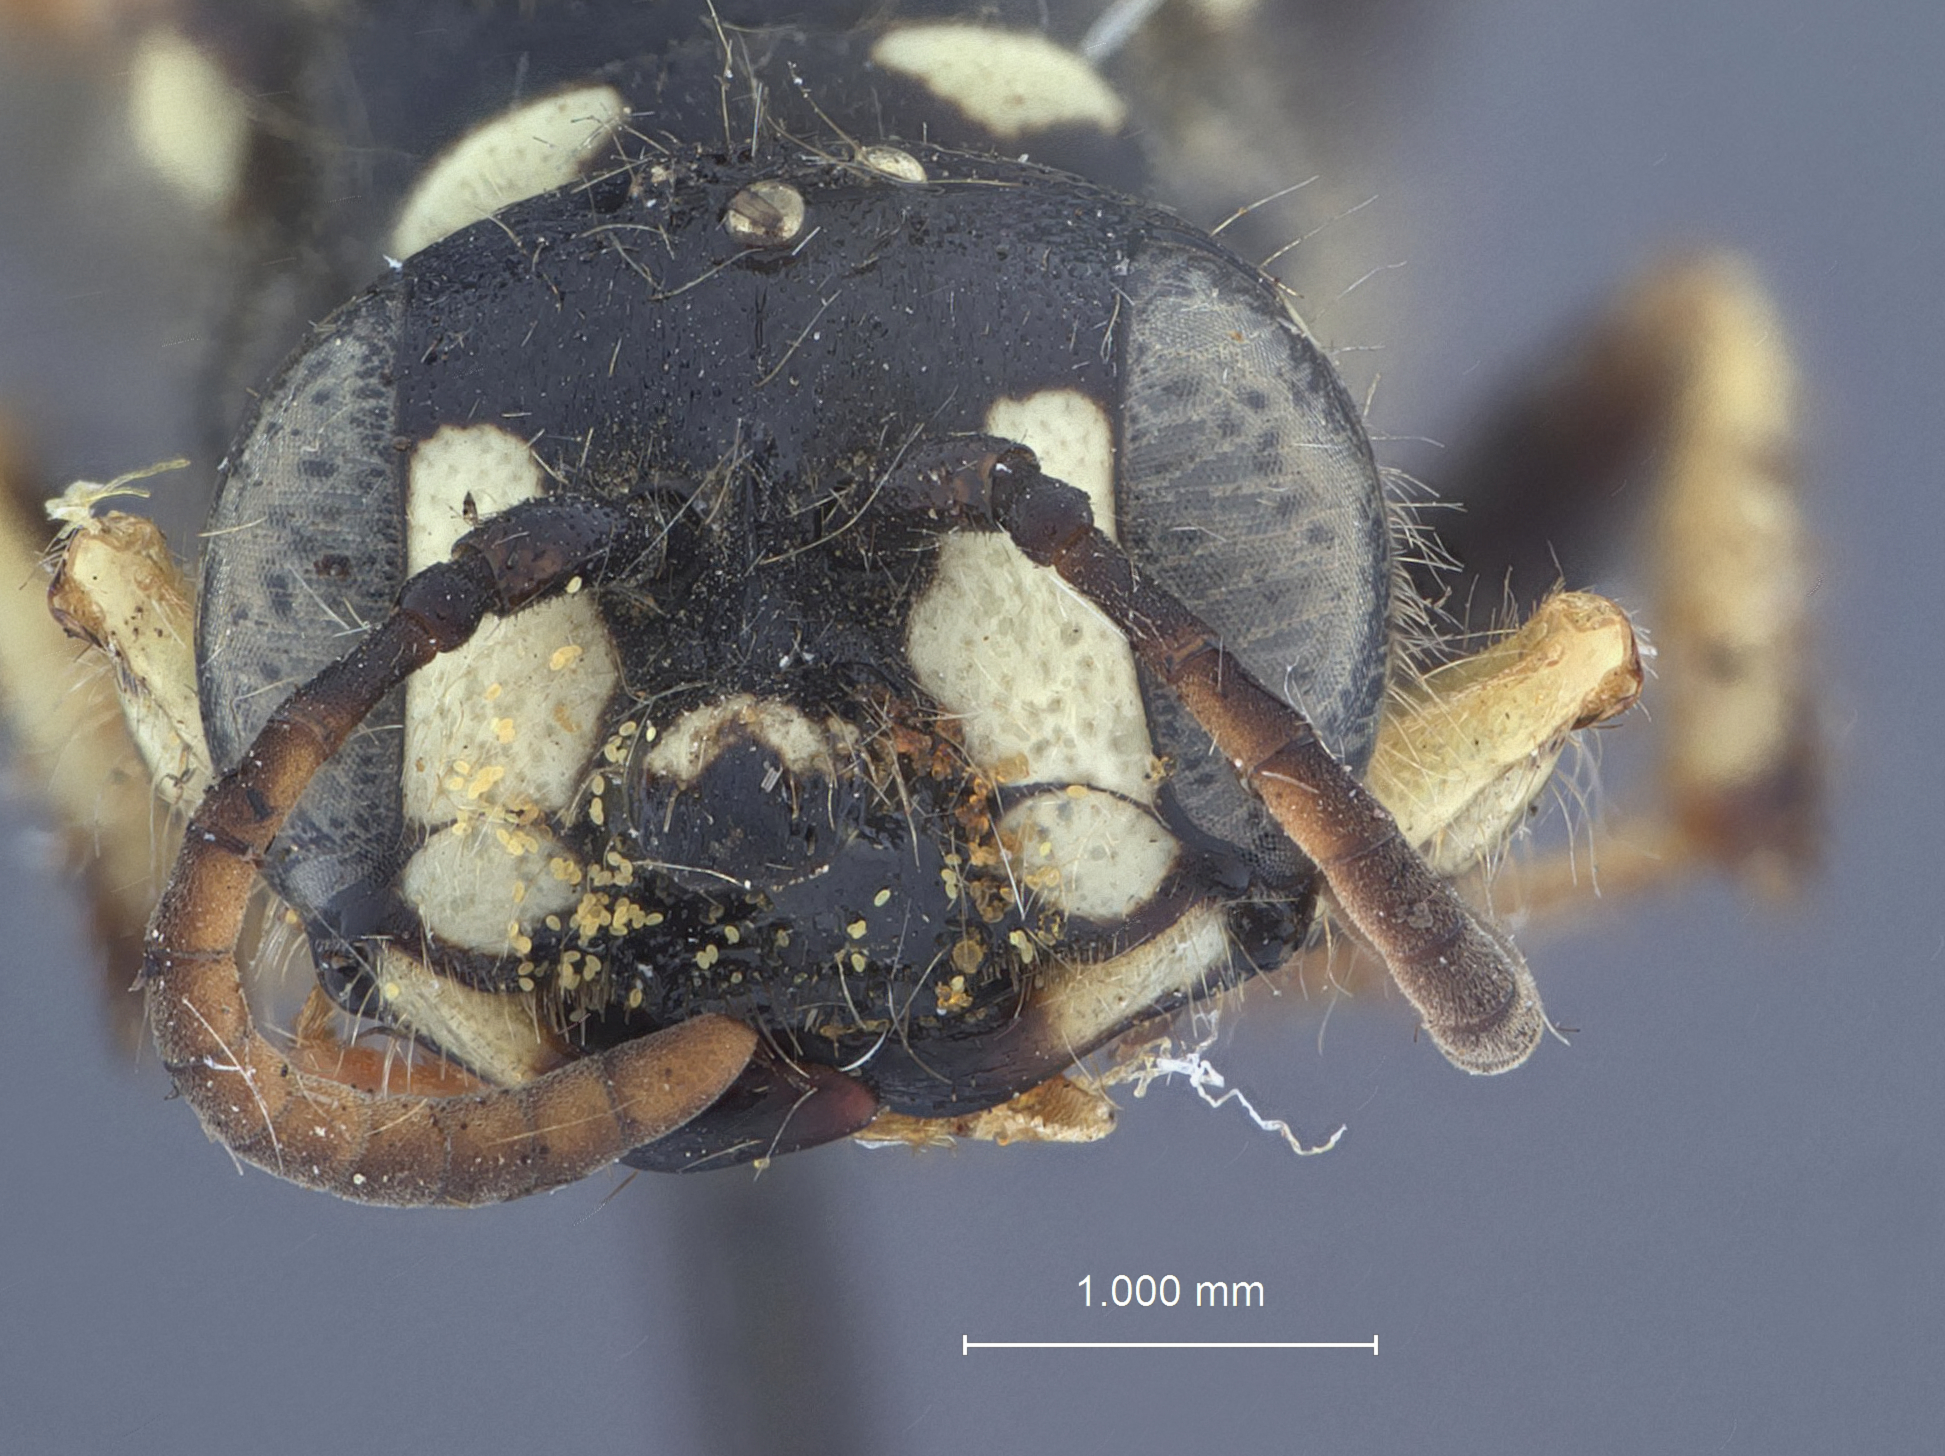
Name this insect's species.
Cerceris aequalis
